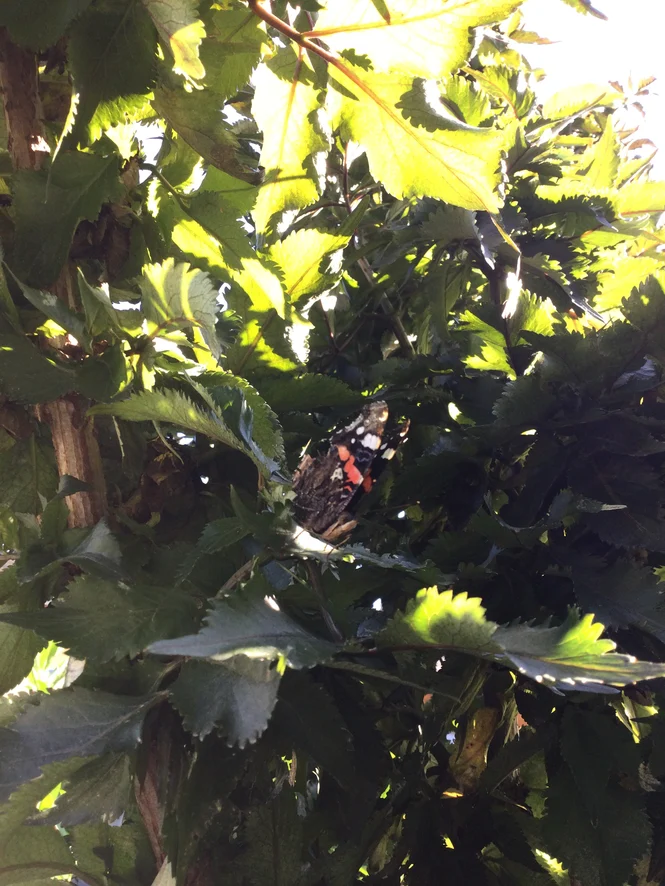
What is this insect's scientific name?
Vanessa atalanta
